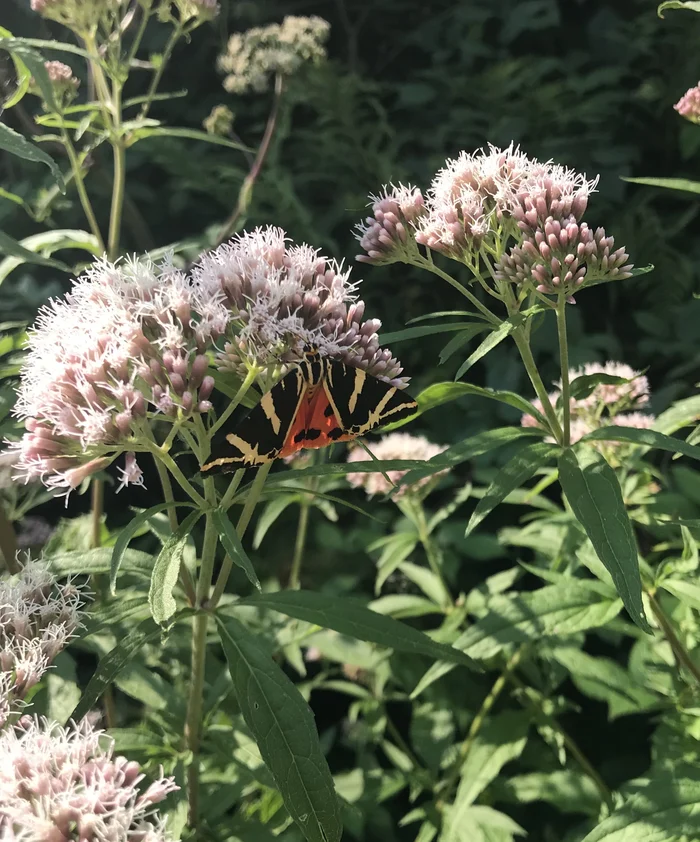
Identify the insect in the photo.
Euplagia quadripunctaria
